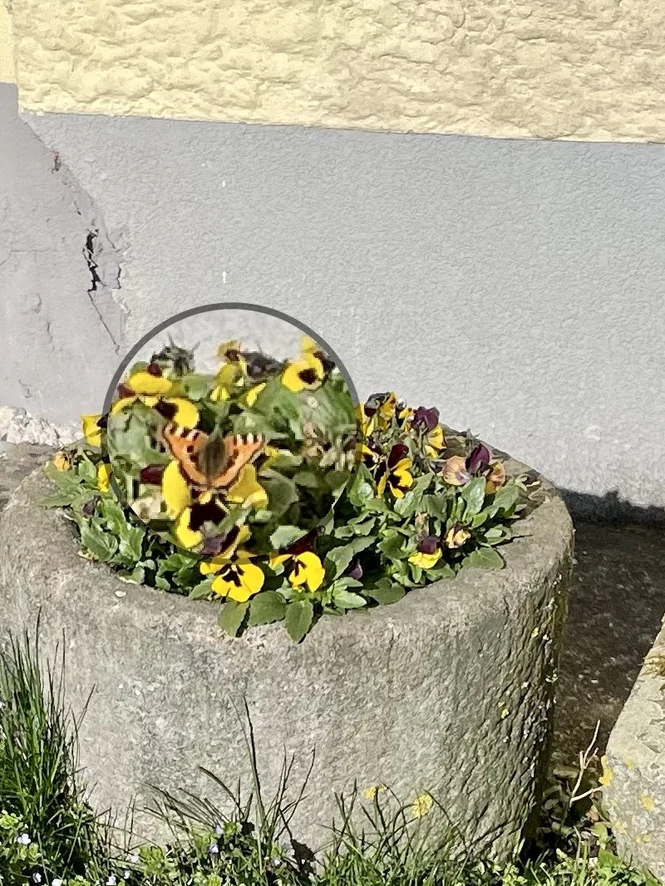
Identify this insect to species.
Aglais urticae
